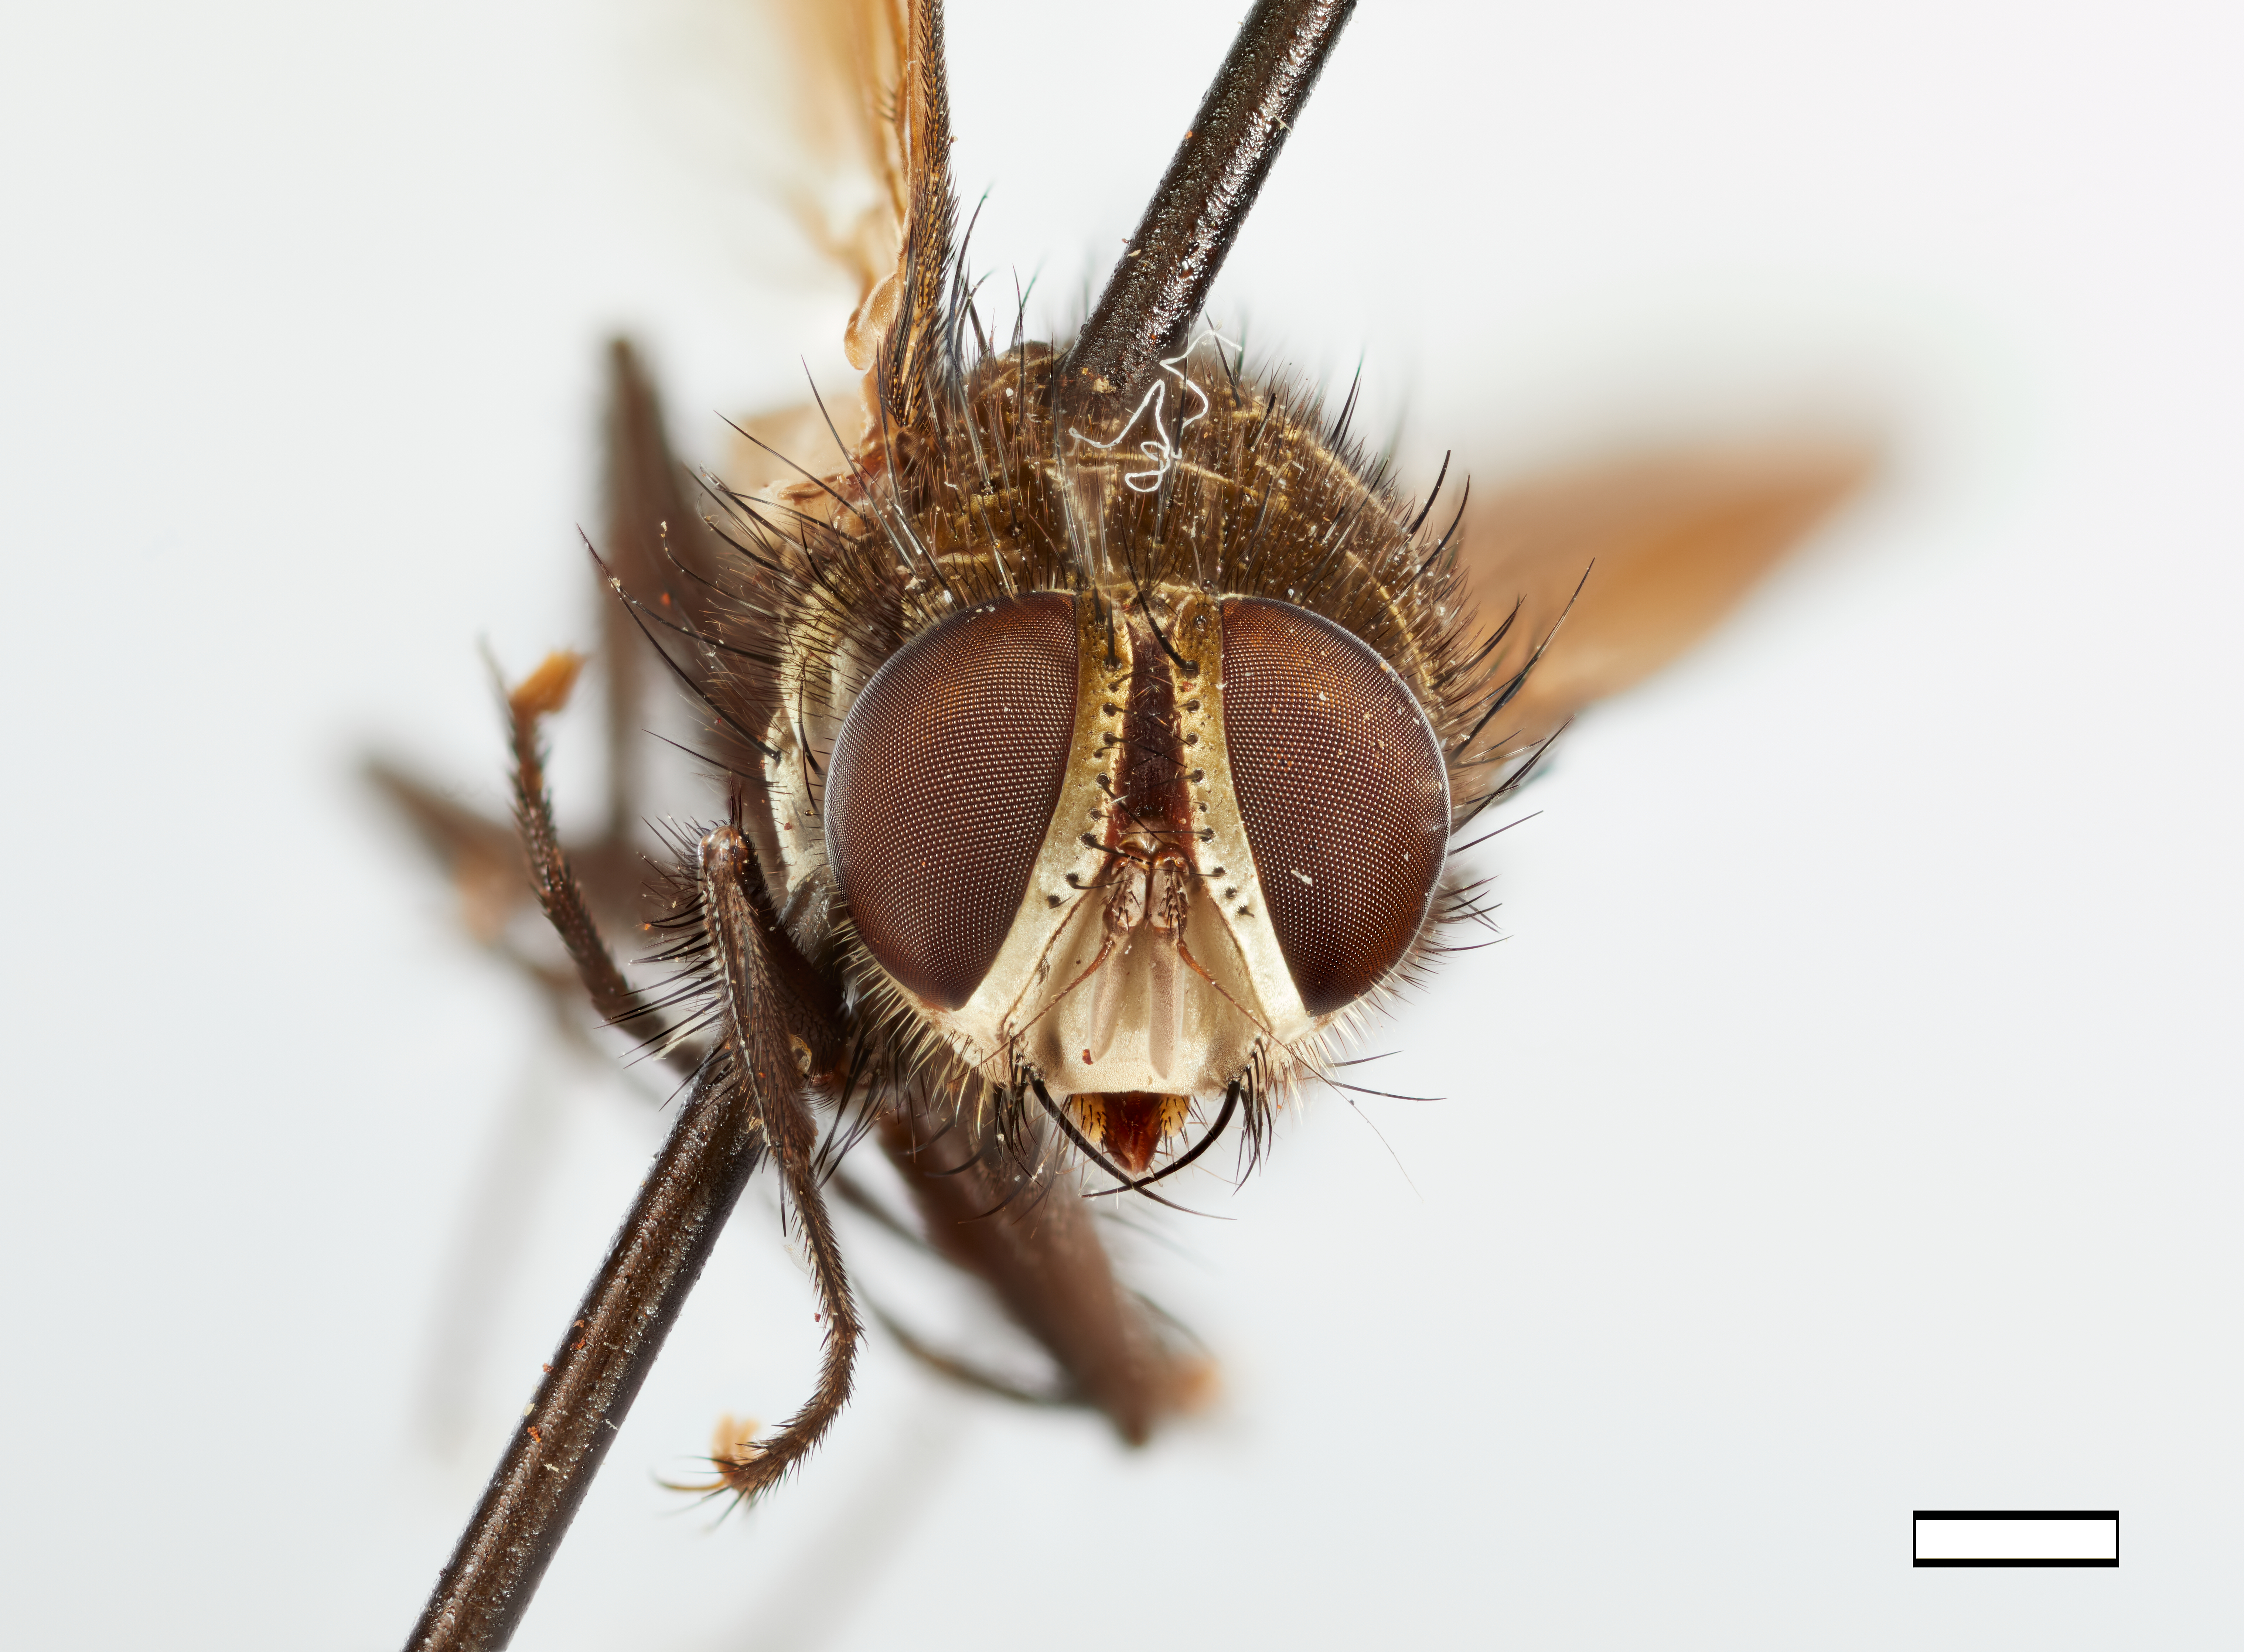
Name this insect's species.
Euprospherysa fumipennis
